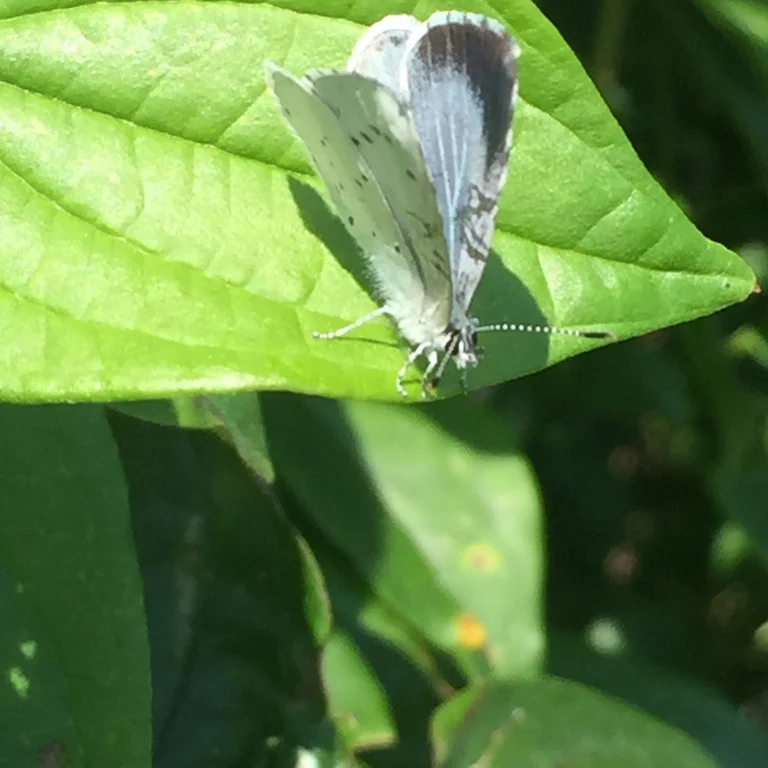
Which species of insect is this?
Celastrina argiolus
